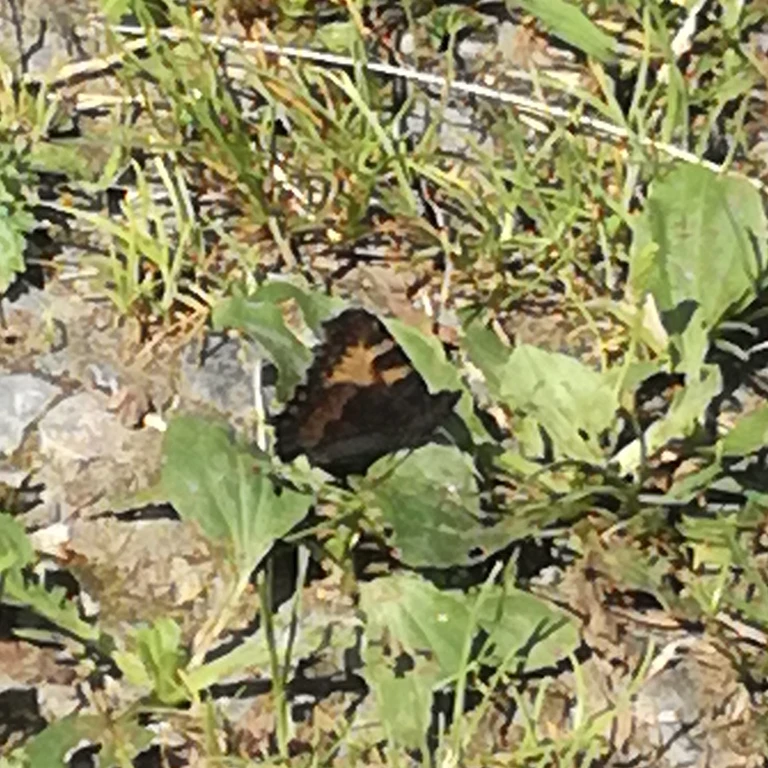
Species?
Aglais urticae
